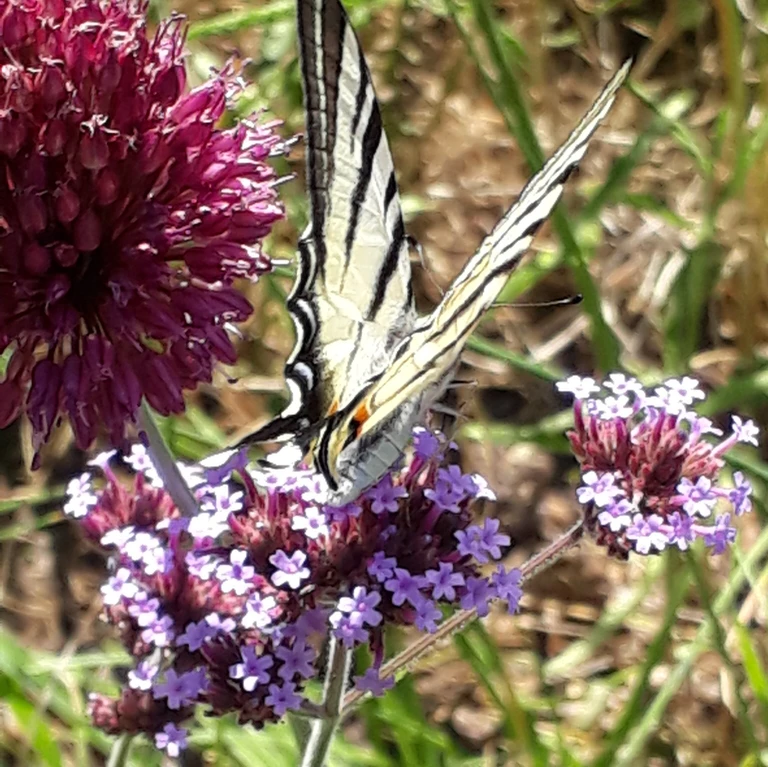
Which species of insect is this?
Iphiclides podalirius
